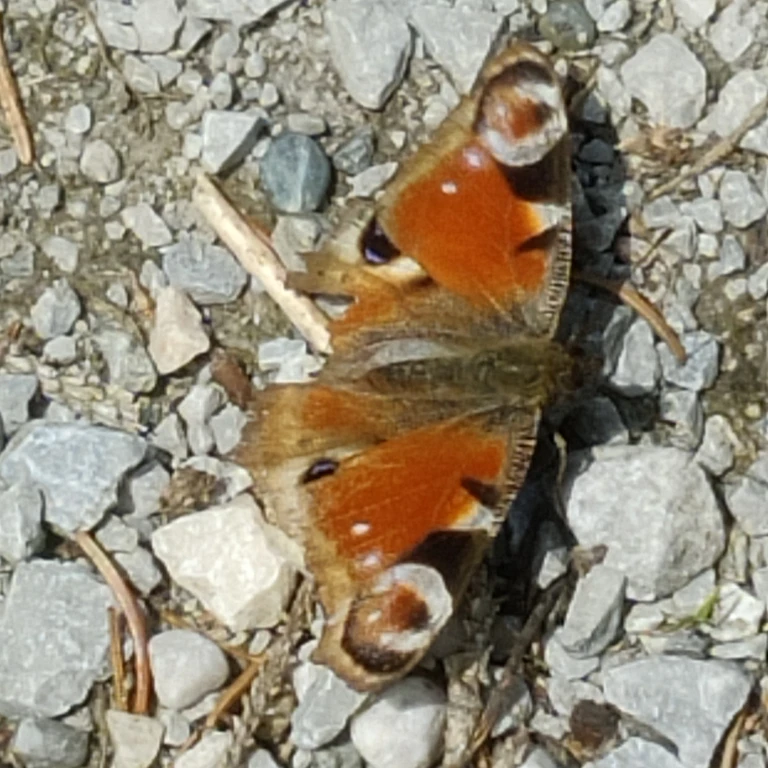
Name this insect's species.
Aglais io
